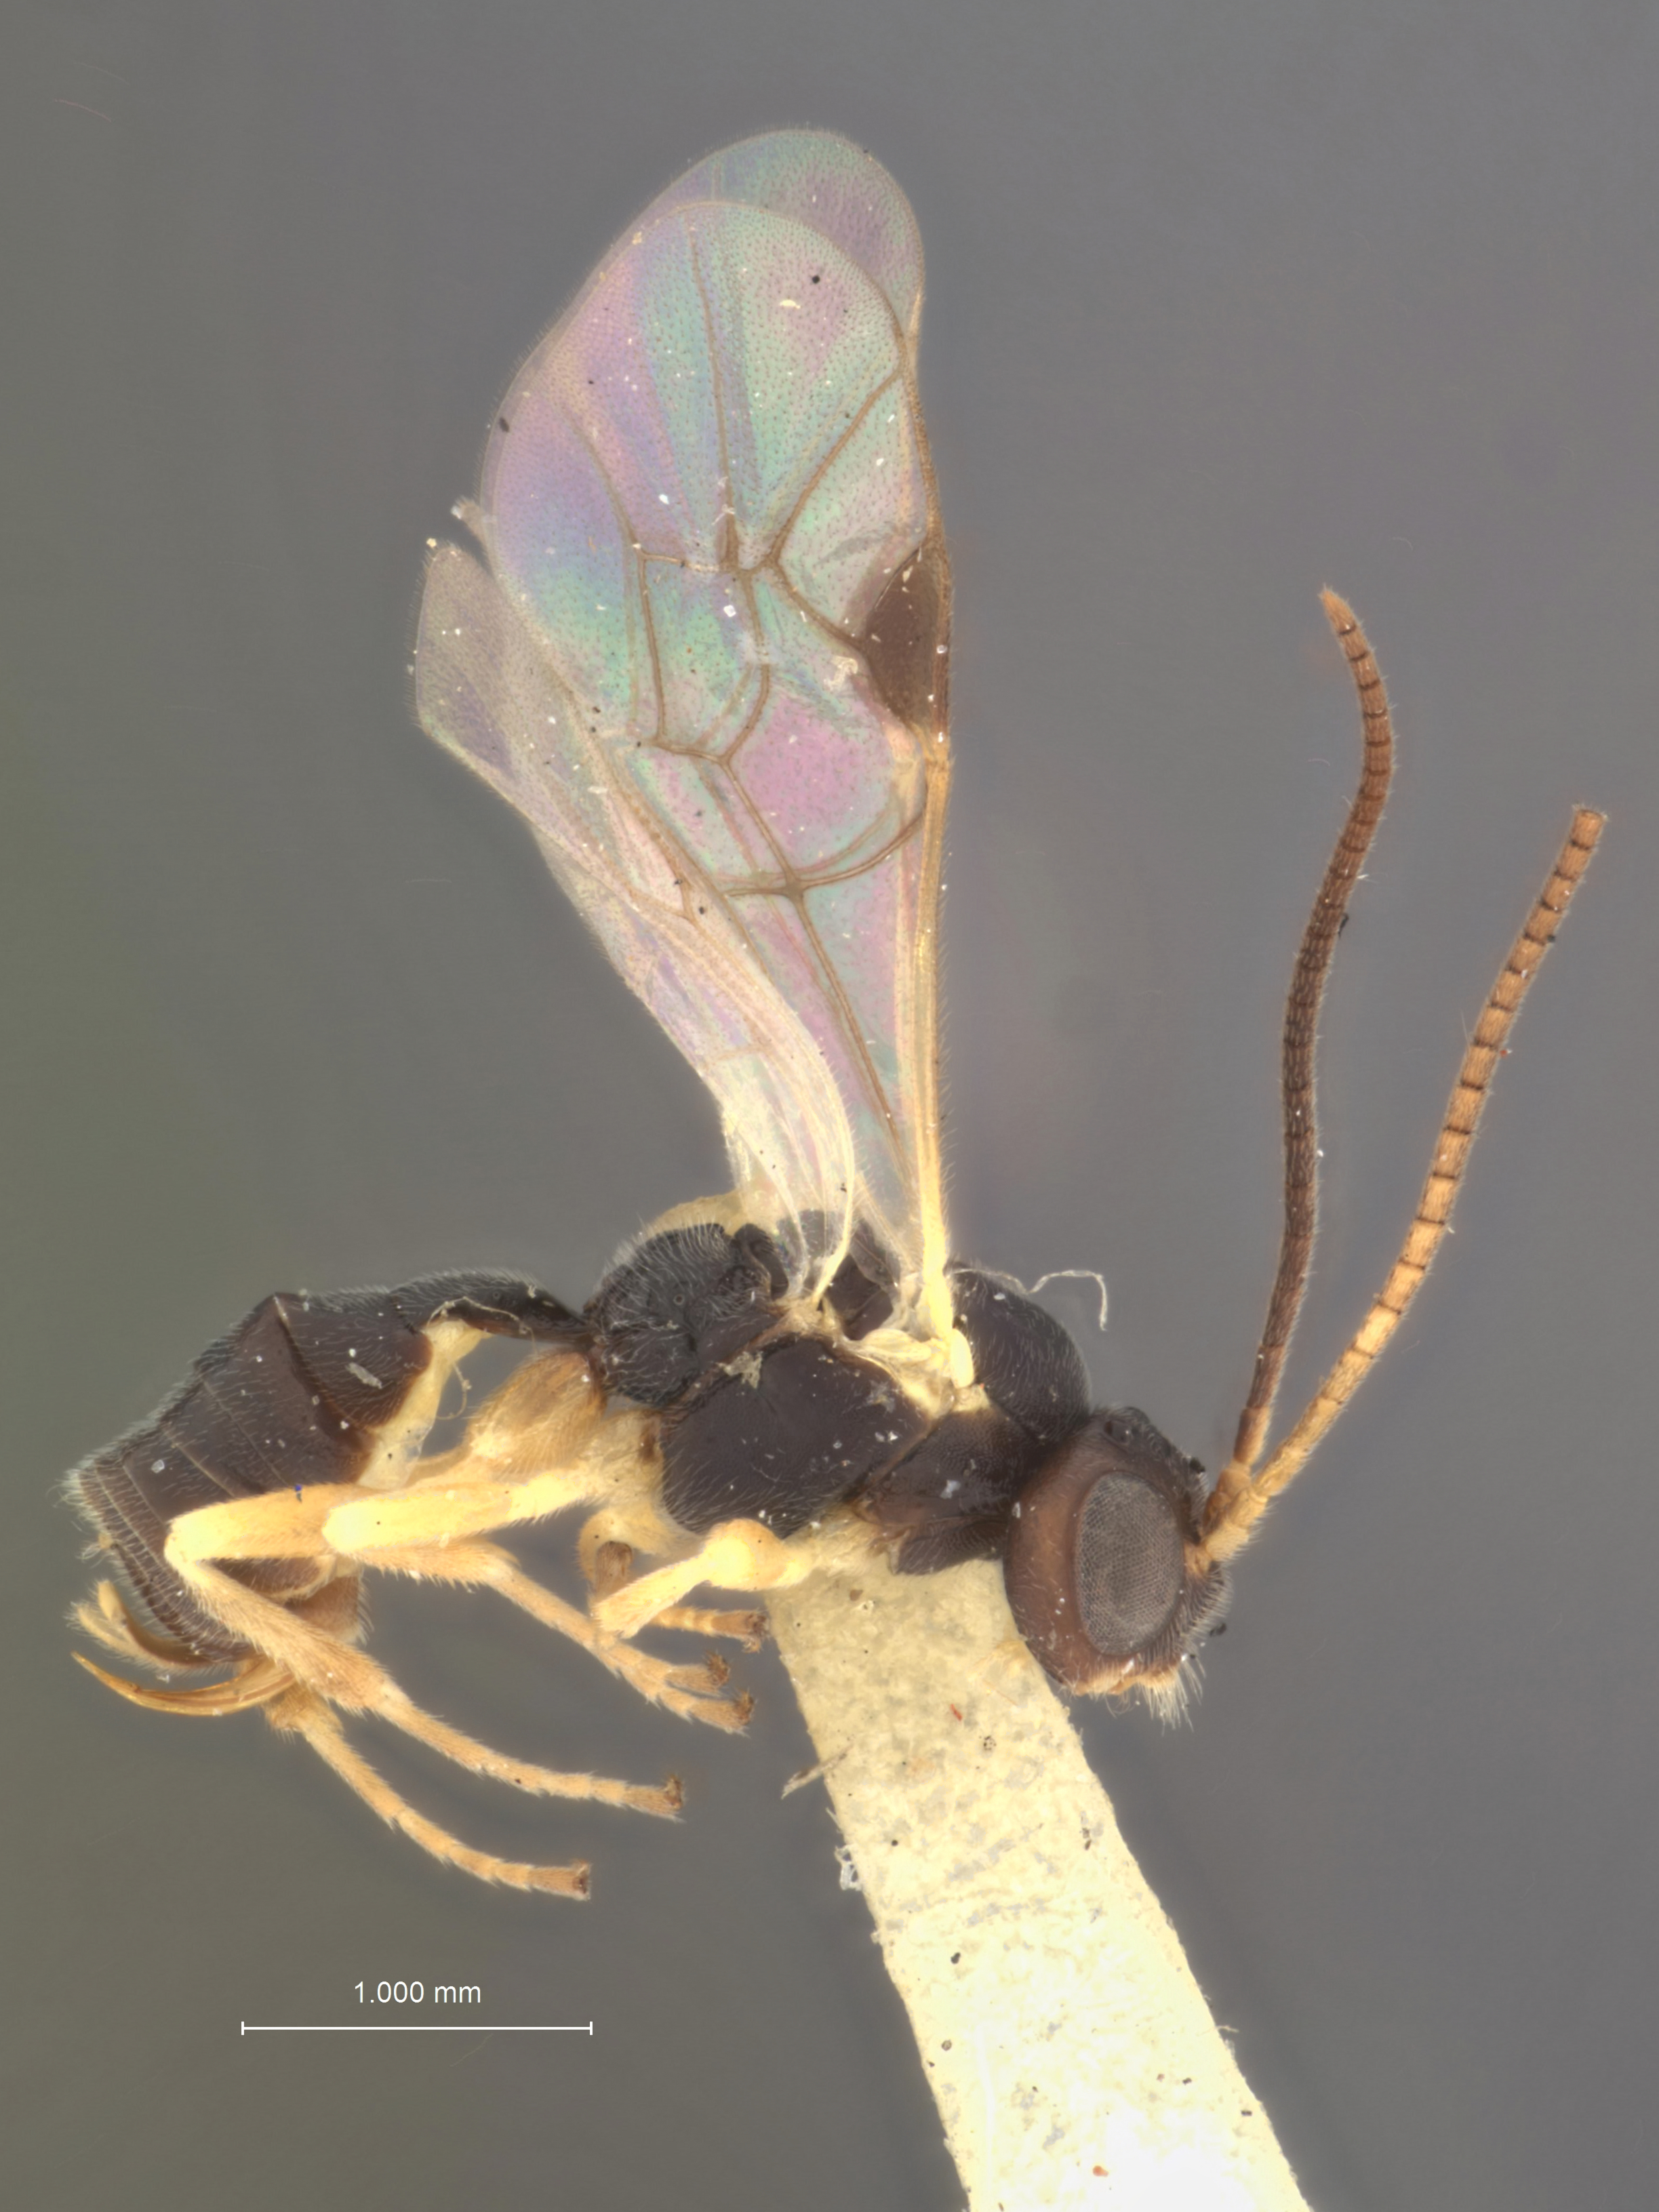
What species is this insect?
Sympherta mnemonicae
